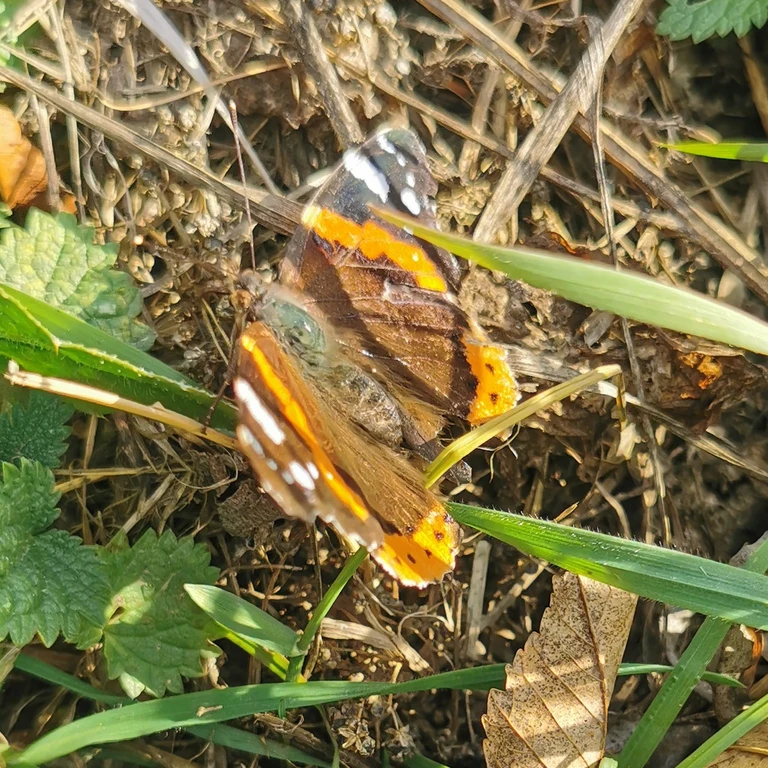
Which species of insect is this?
Vanessa atalanta
